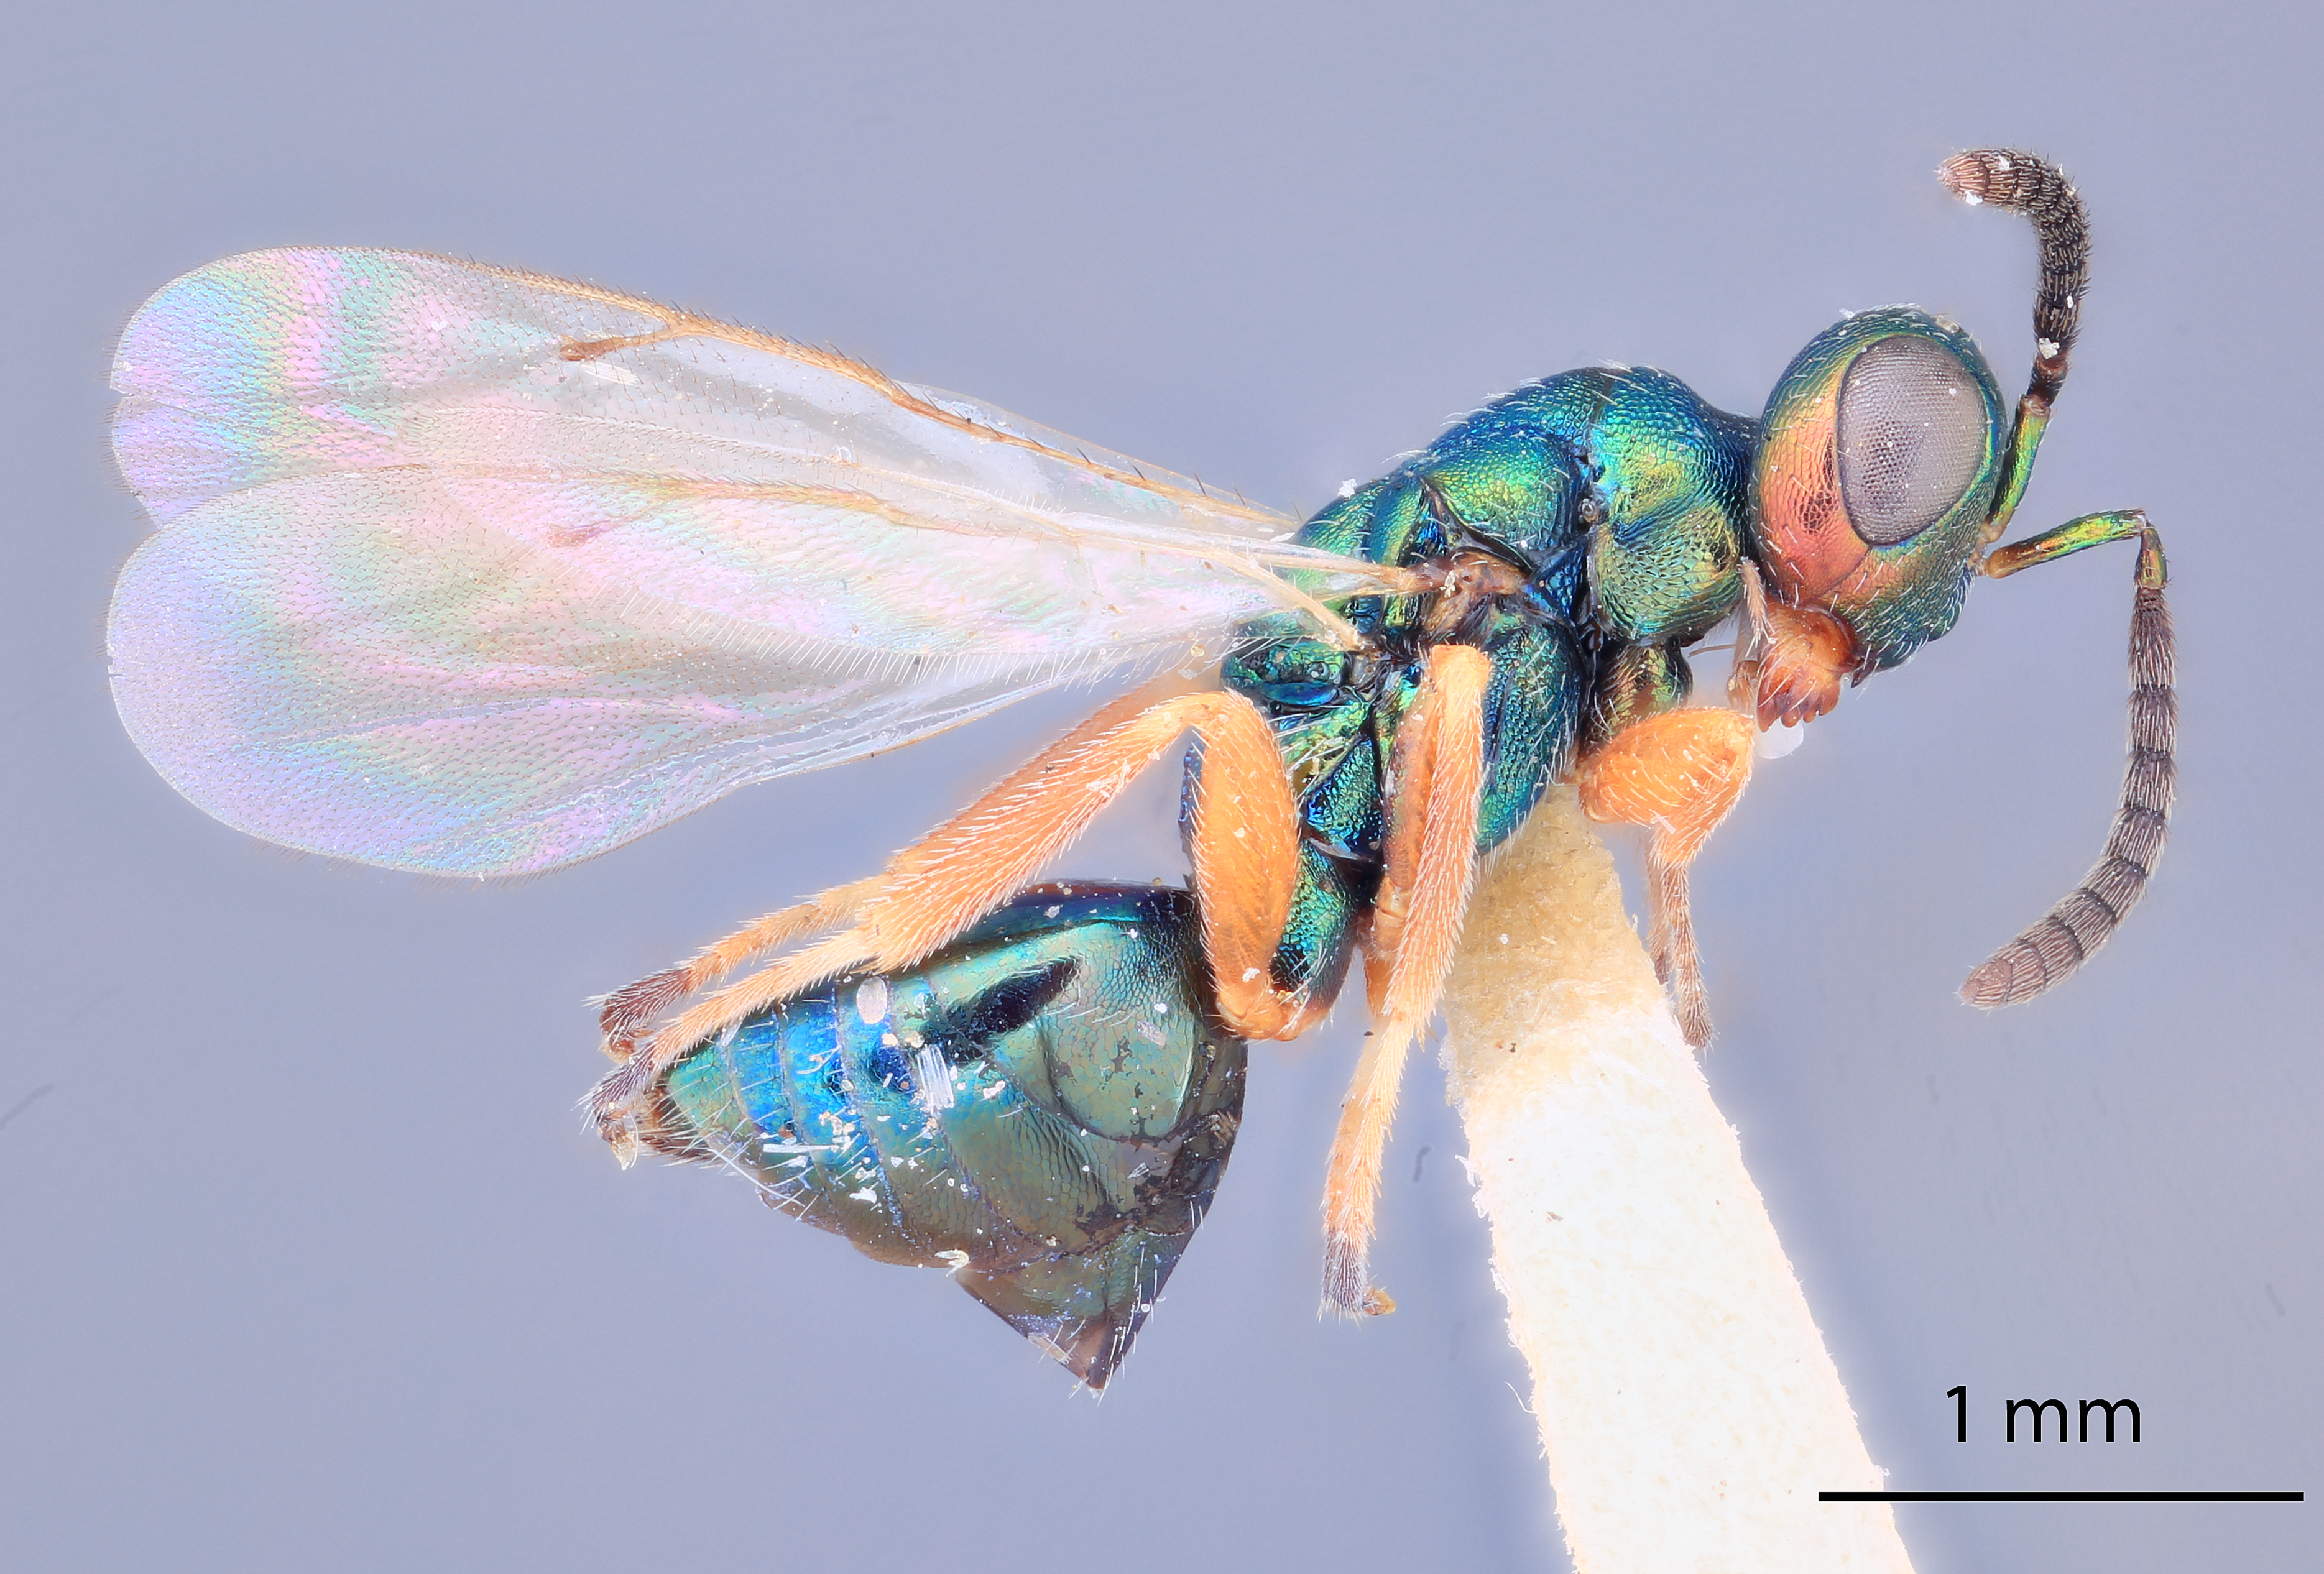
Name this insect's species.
Rhicnocelia punctifrons
